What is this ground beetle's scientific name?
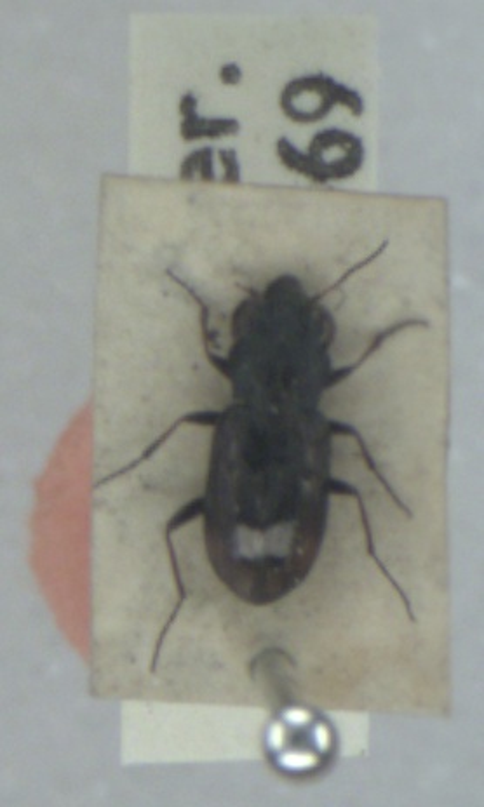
Notiophilus biguttatus
